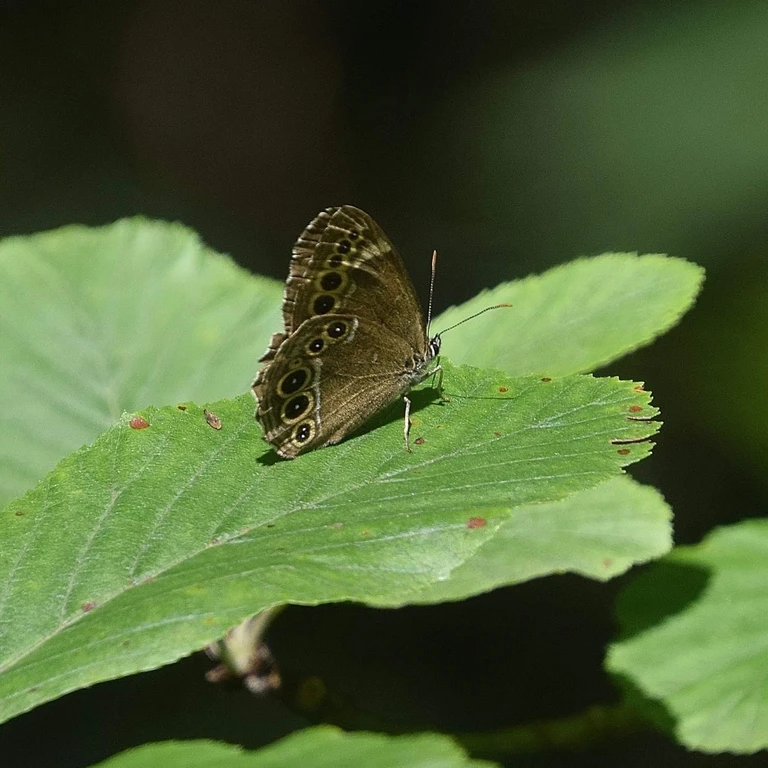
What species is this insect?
Lopinga achine (also Pararge achine)
